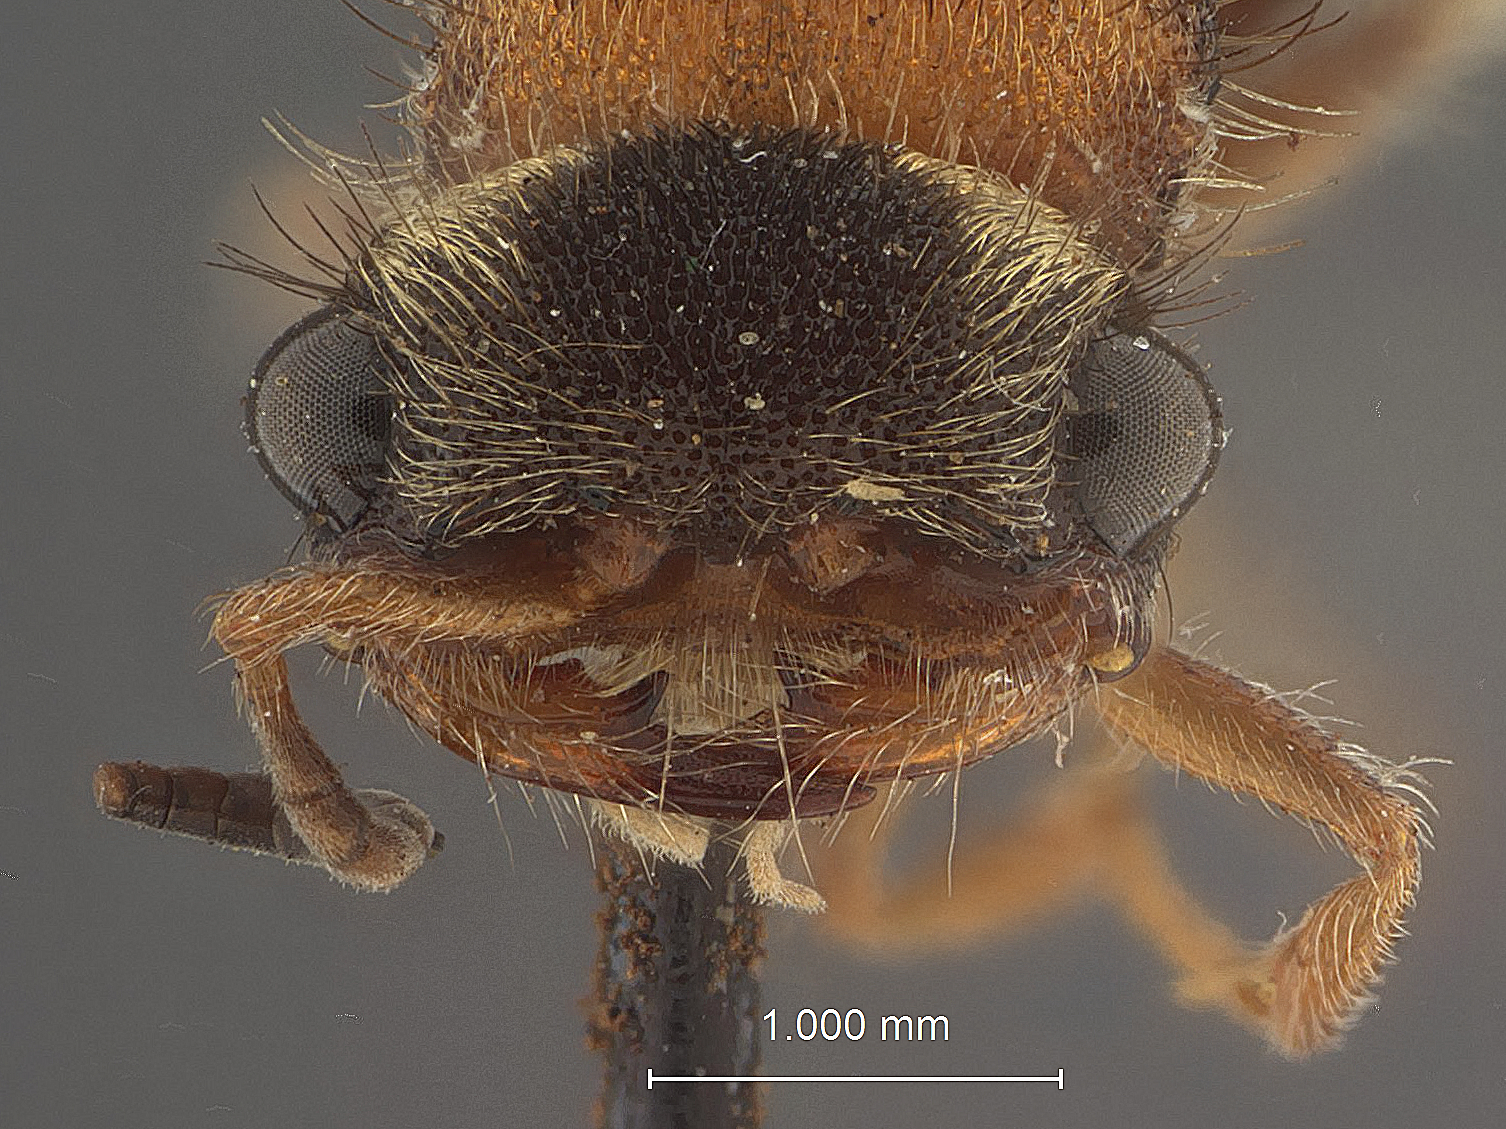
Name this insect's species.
Horcomutilla krombeini
